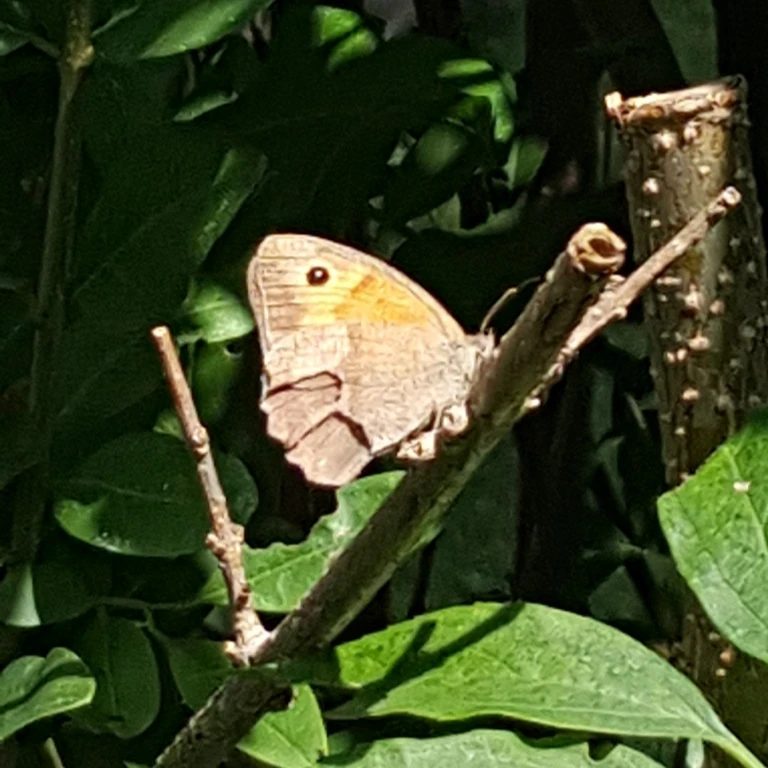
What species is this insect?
Maniola jurtina
